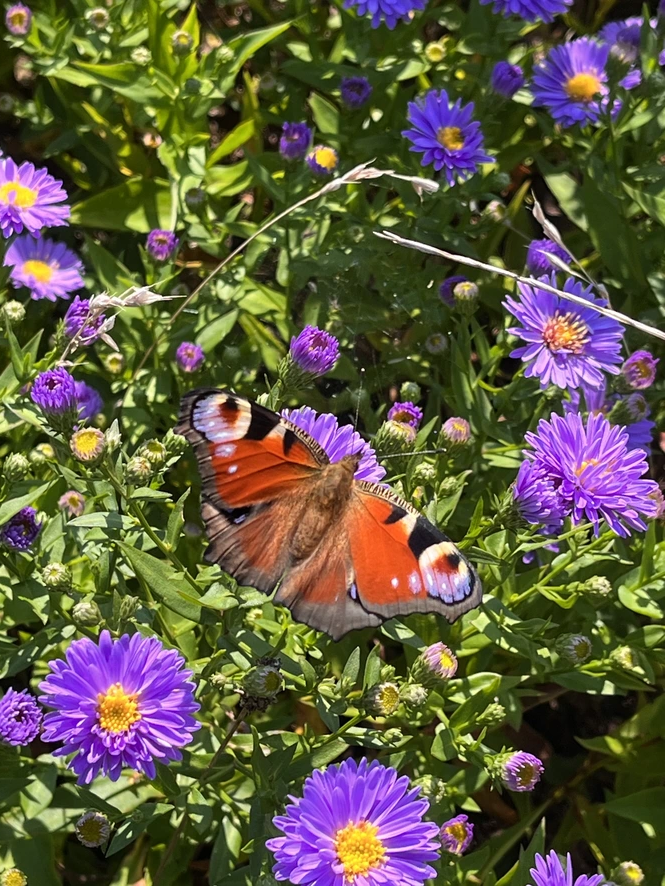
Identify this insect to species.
Aglais io
